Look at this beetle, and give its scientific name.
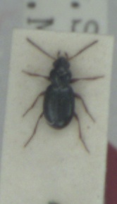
Bembidion schueppelii
